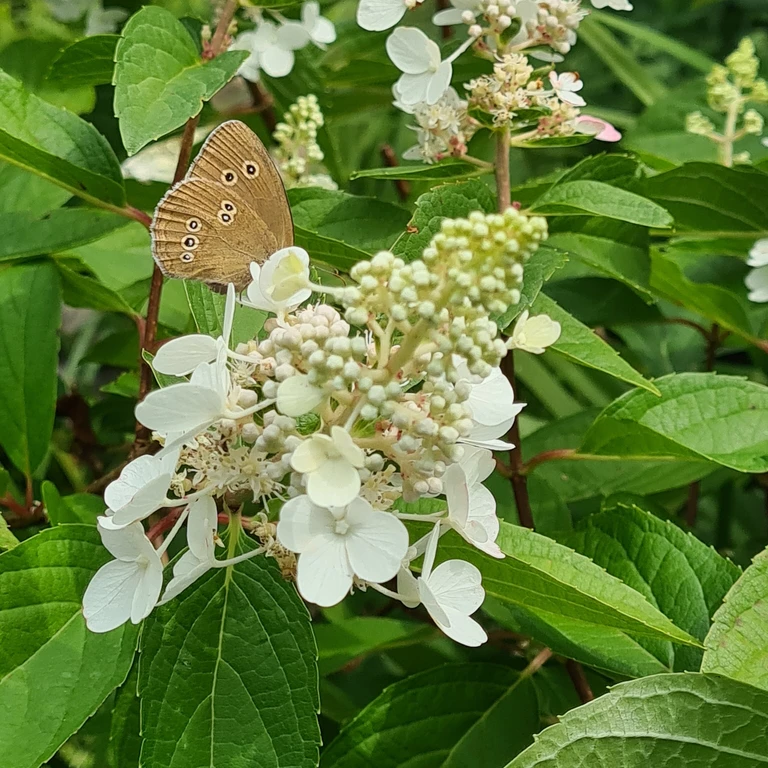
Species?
Aphantopus hyperantus
